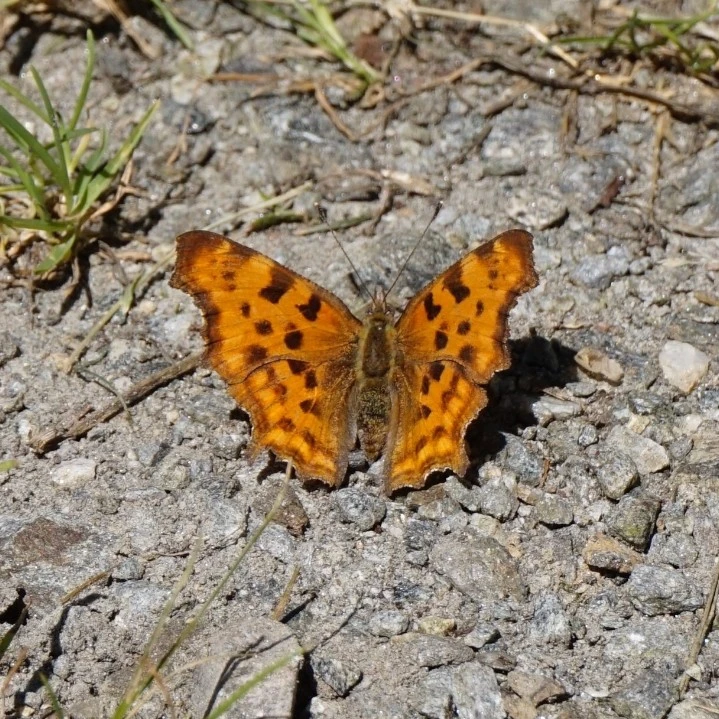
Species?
Polygonia c-album
